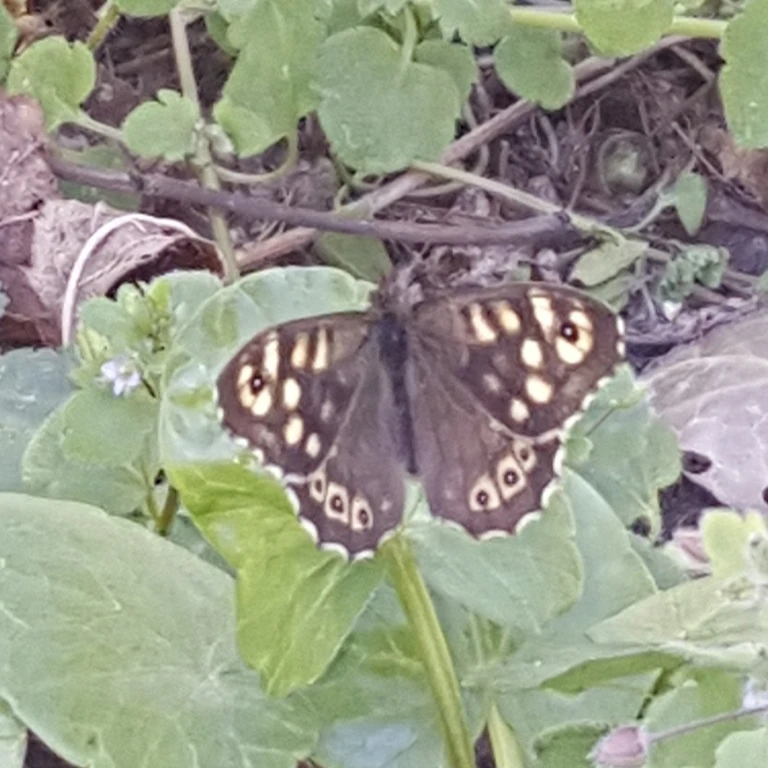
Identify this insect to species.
Pararge aegeria
